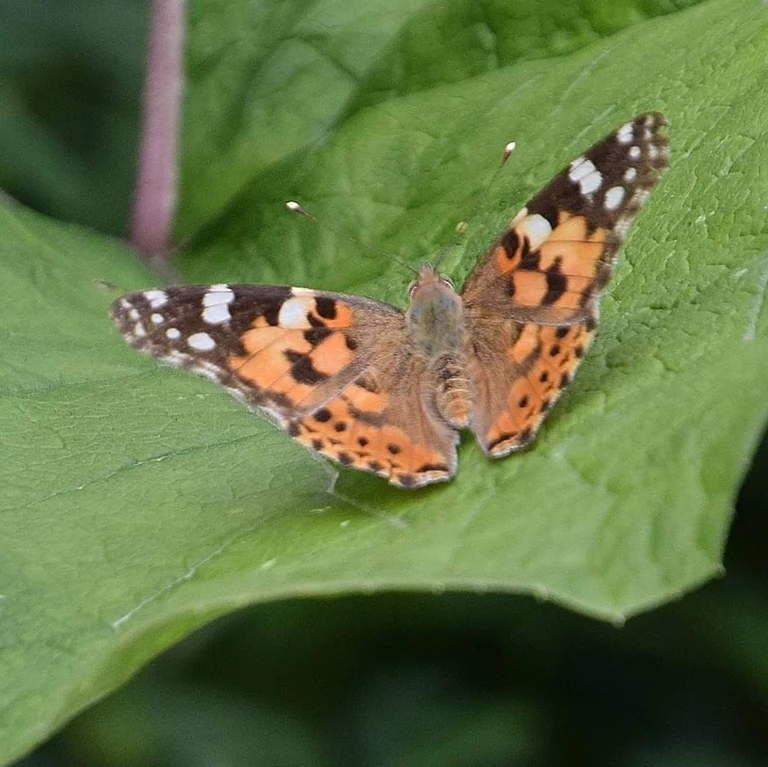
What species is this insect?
Vanessa cardui
